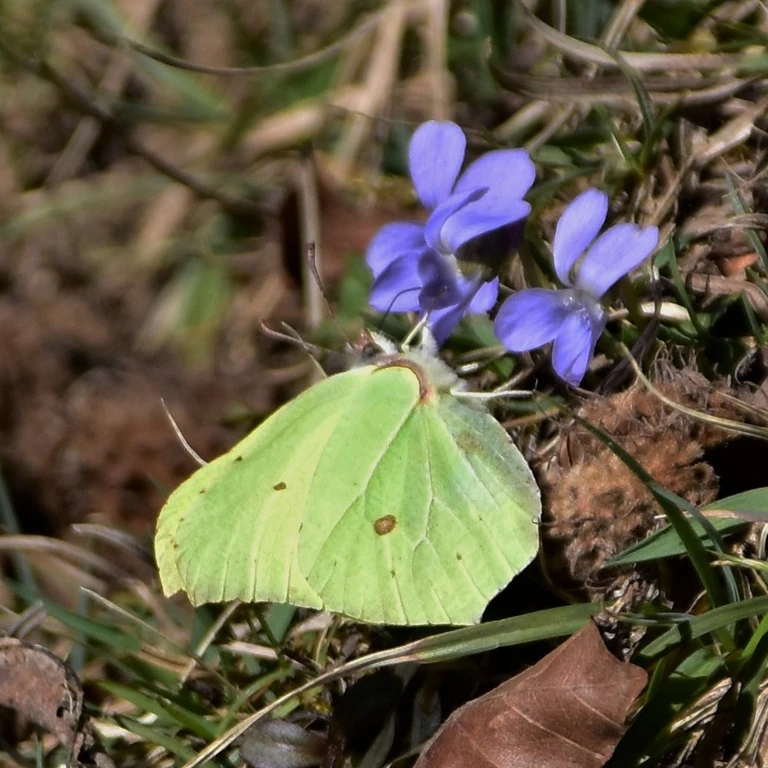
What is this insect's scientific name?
Gonepteryx rhamni
